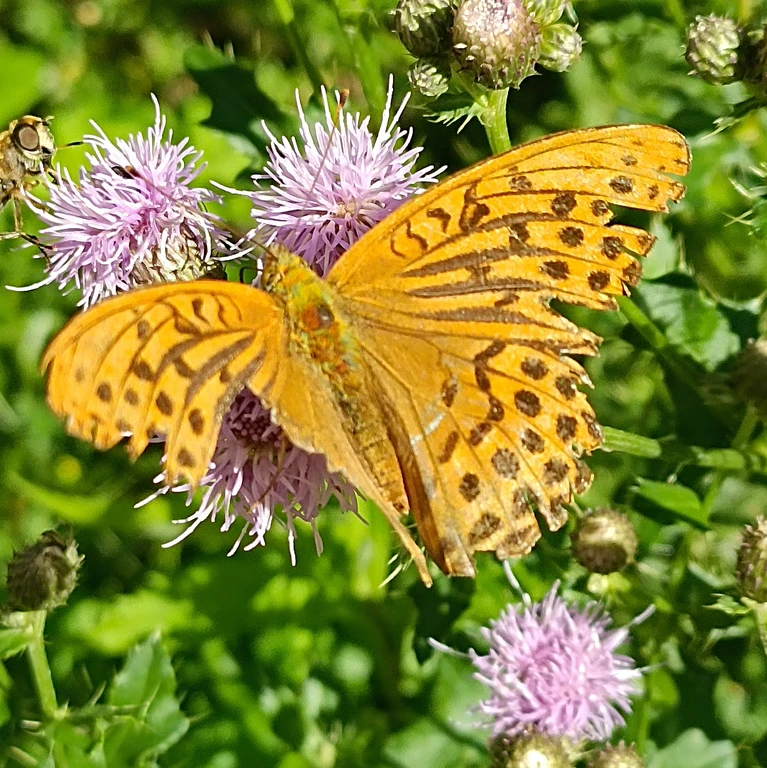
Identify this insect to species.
Argynnis paphia
